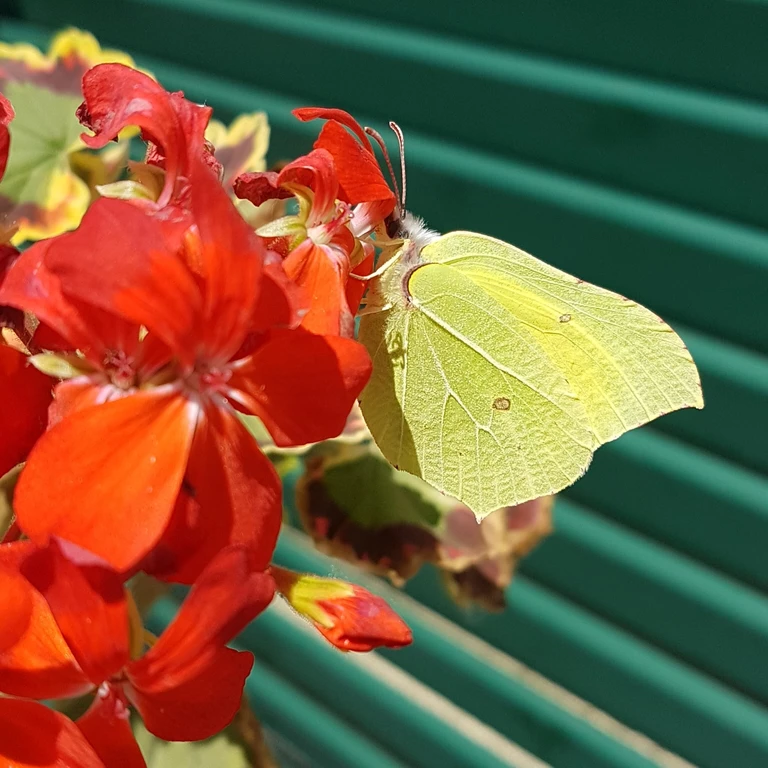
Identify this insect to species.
Gonepteryx rhamni
